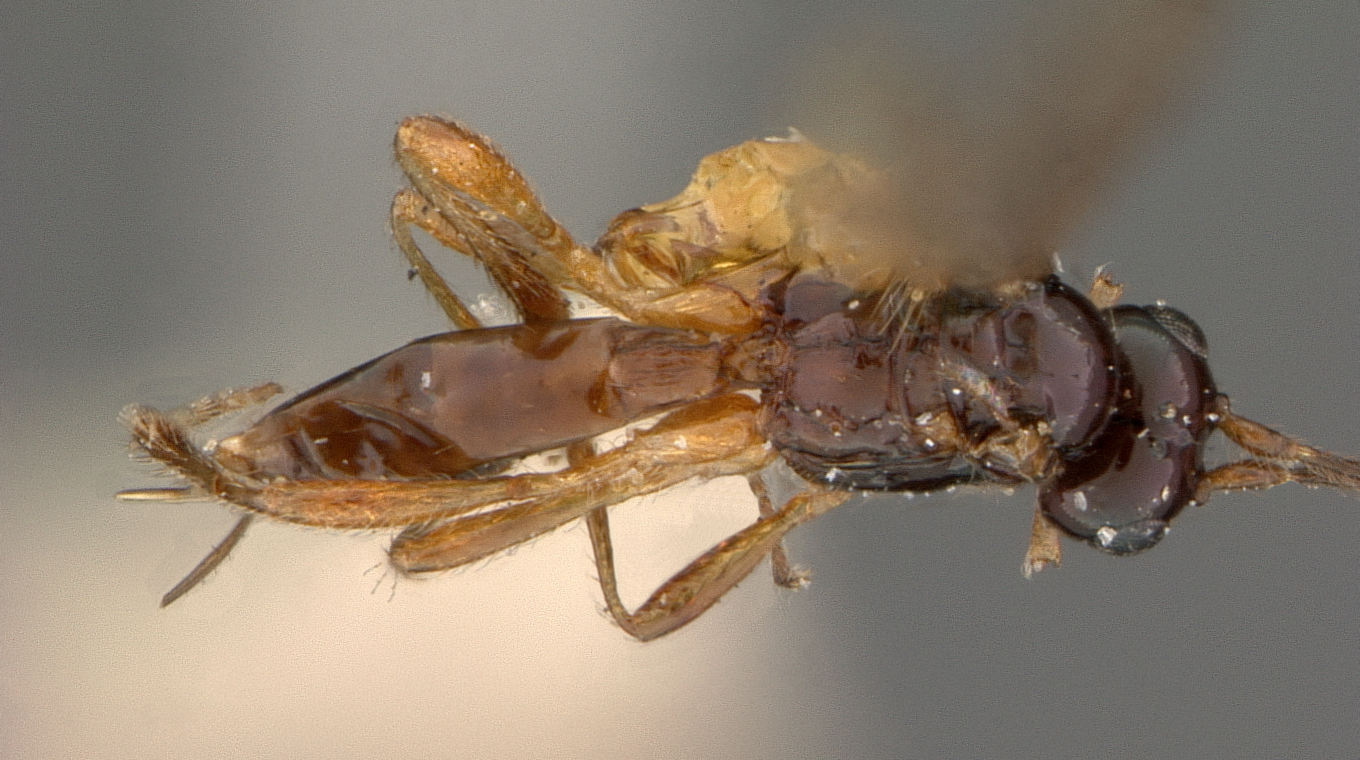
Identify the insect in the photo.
Aspilota bakeri
